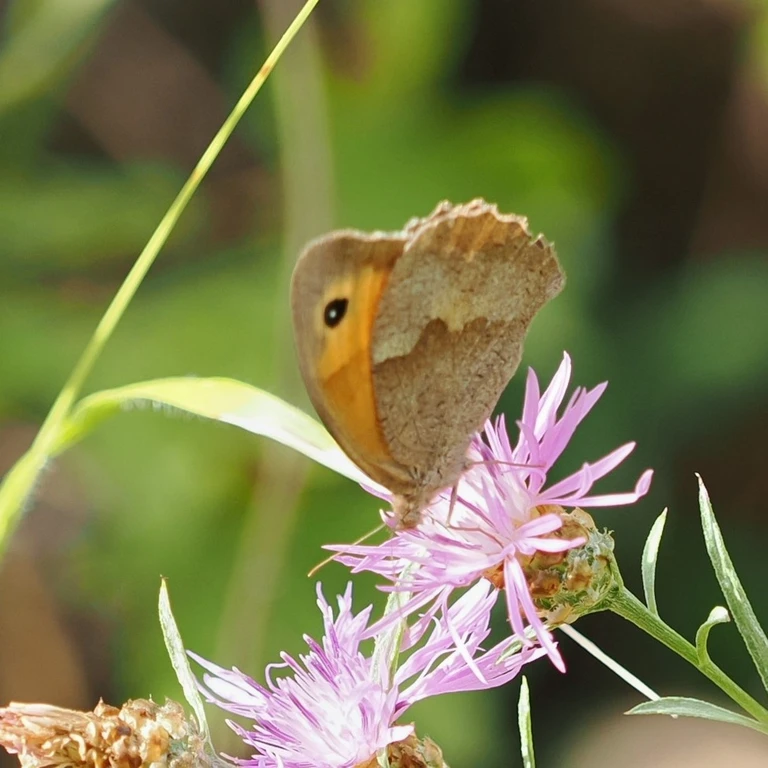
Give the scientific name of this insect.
Maniola jurtina
